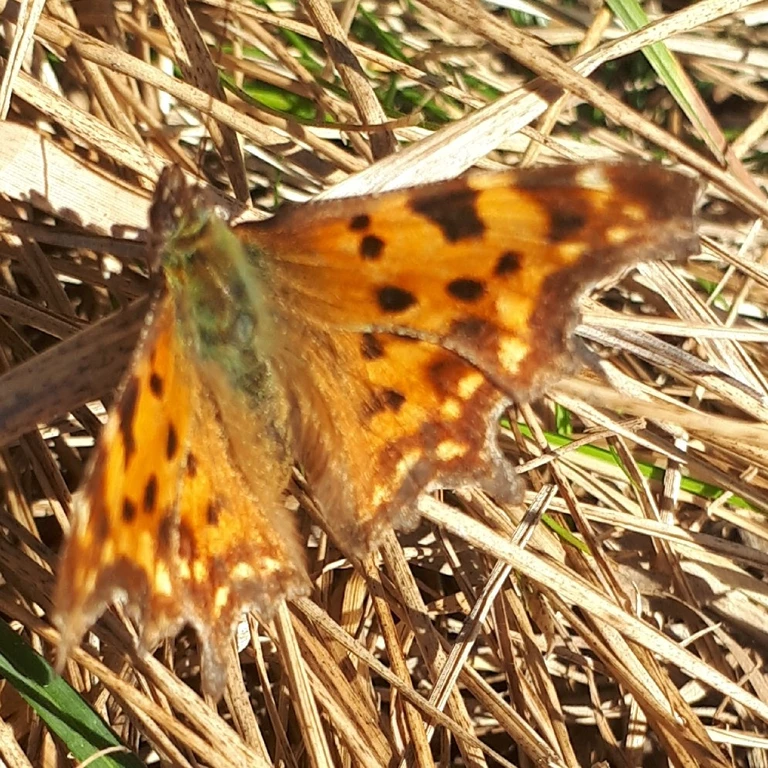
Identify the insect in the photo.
Polygonia c-album
